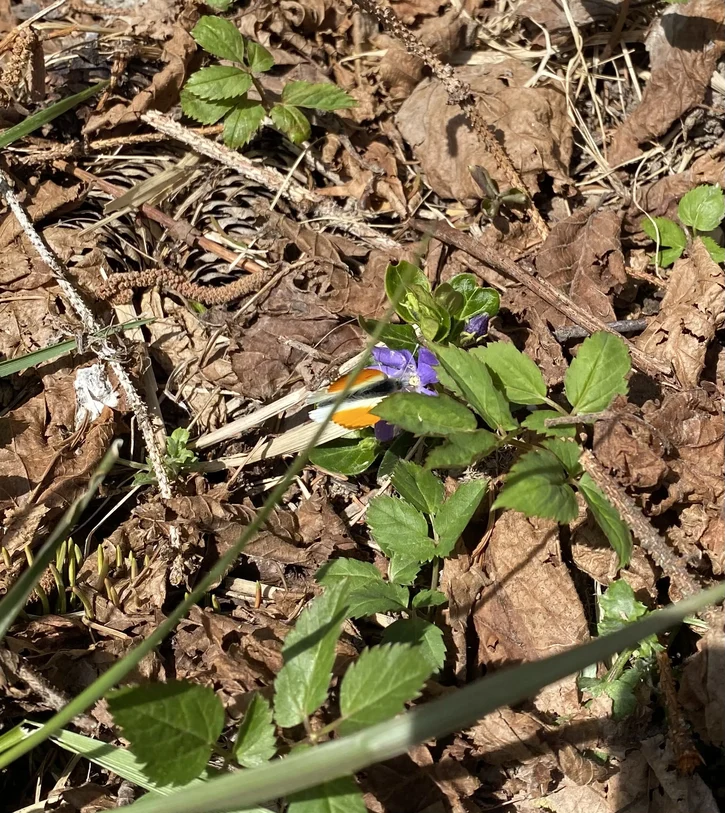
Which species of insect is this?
Anthocharis cardamines
